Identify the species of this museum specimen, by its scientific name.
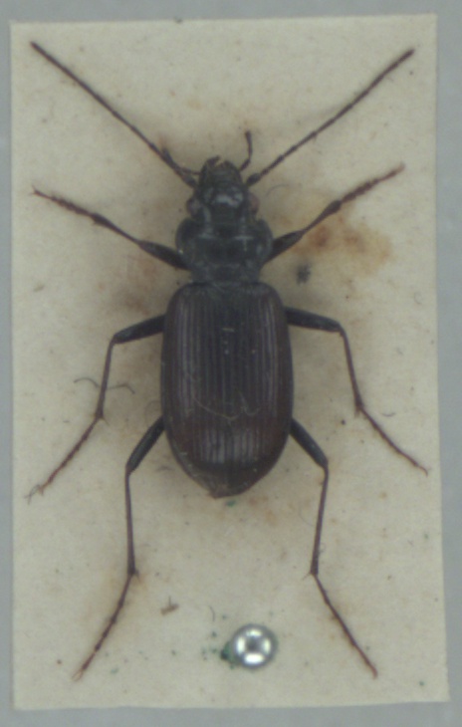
Nebria rufescens
